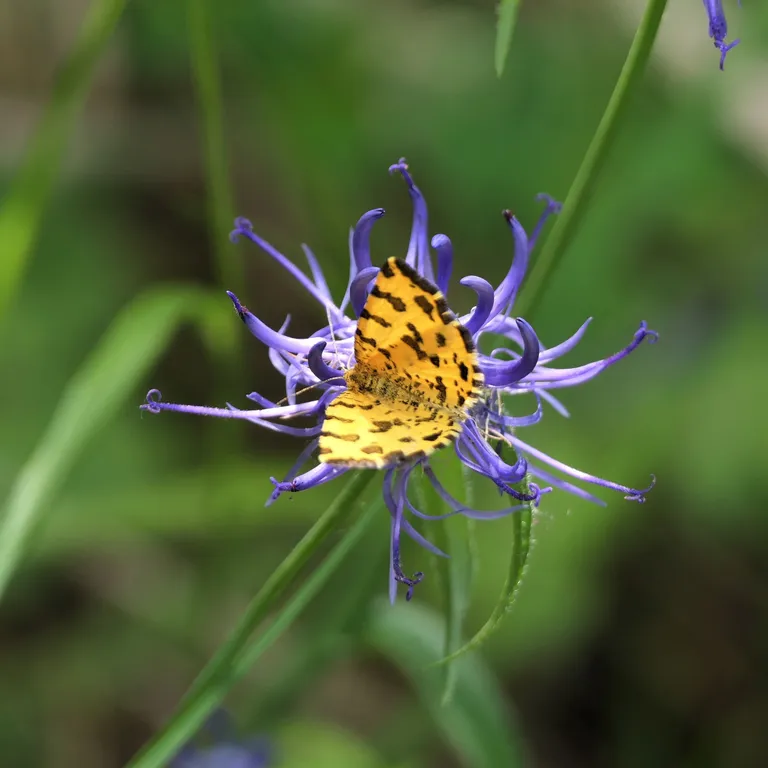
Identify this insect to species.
Pseudopanthera macularia
